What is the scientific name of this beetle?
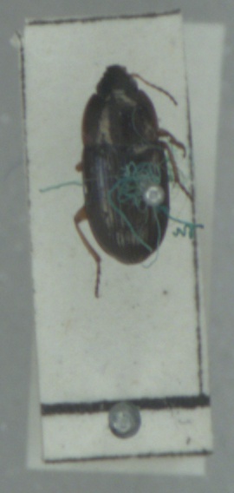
Amara familiaris
